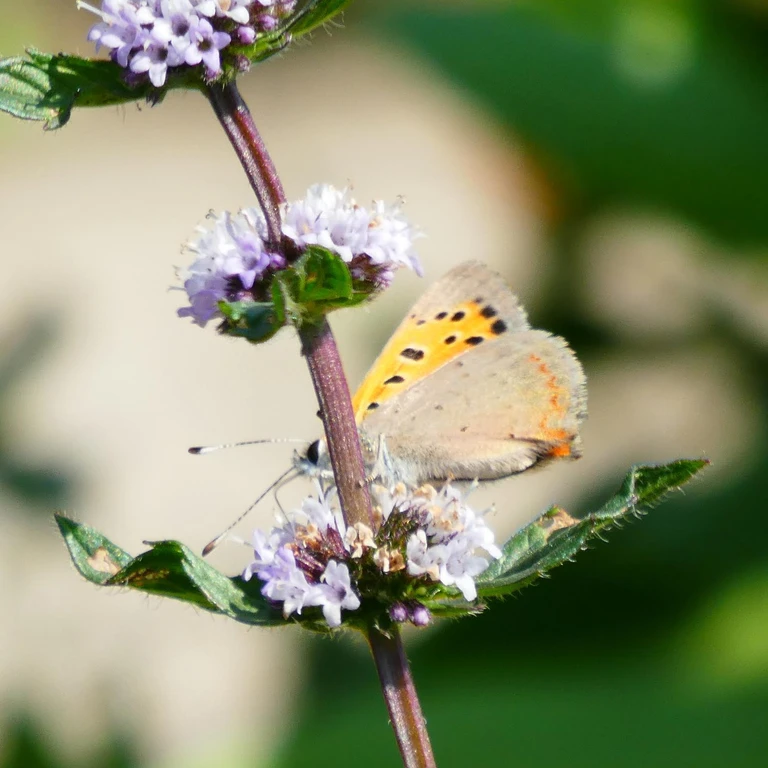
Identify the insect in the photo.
Lycaena phlaeas
